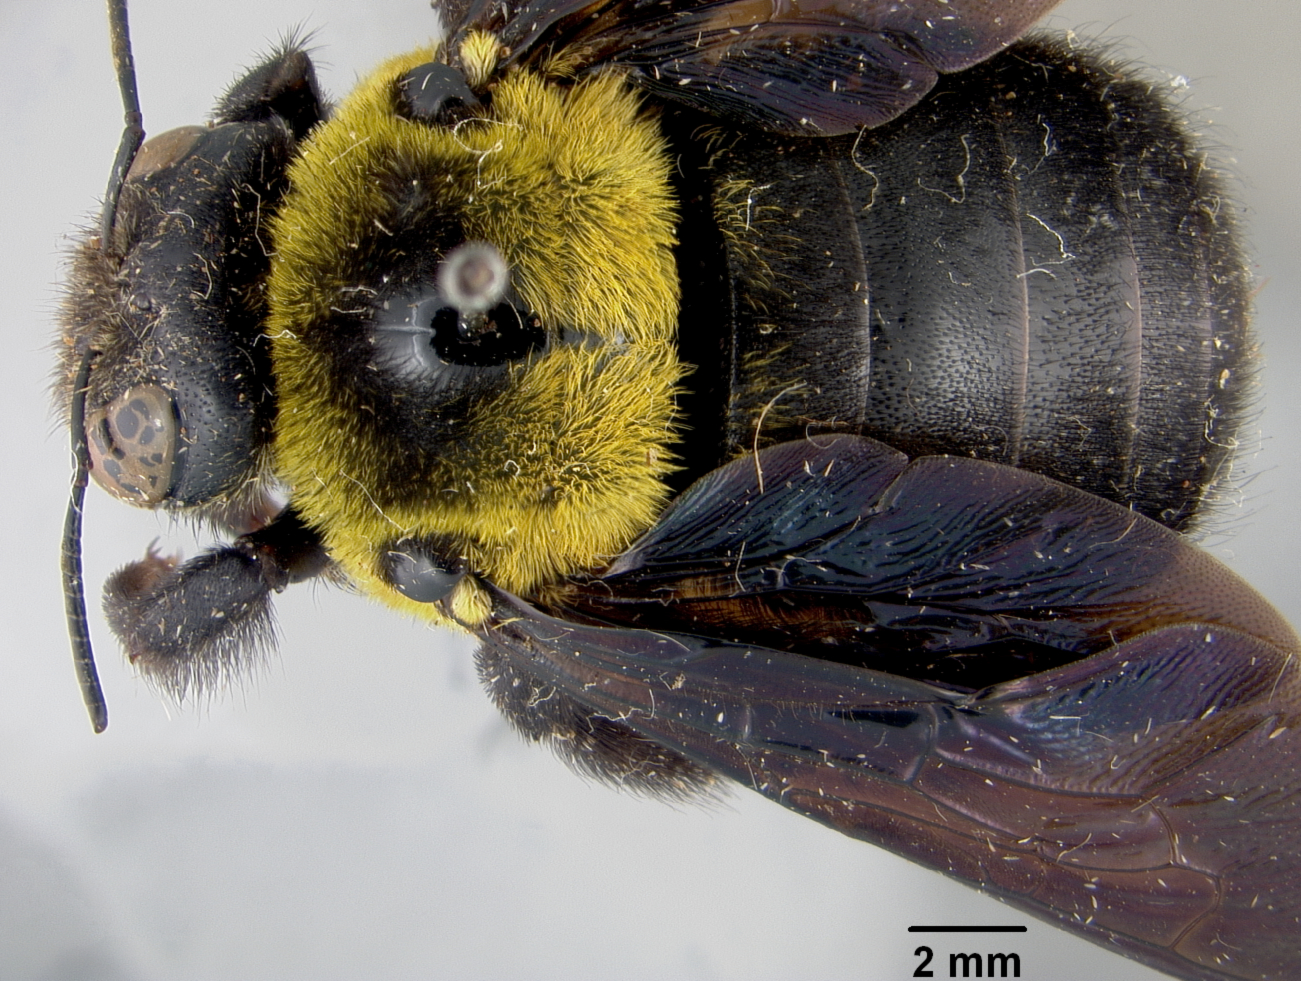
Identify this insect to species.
Mesotrichia lucbanensis
